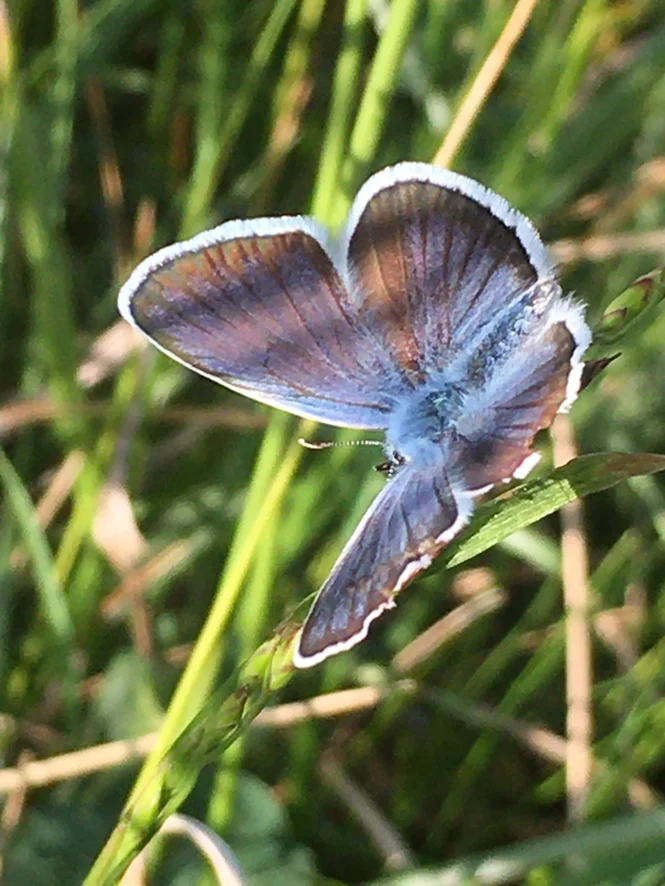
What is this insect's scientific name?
Plebejus argus
